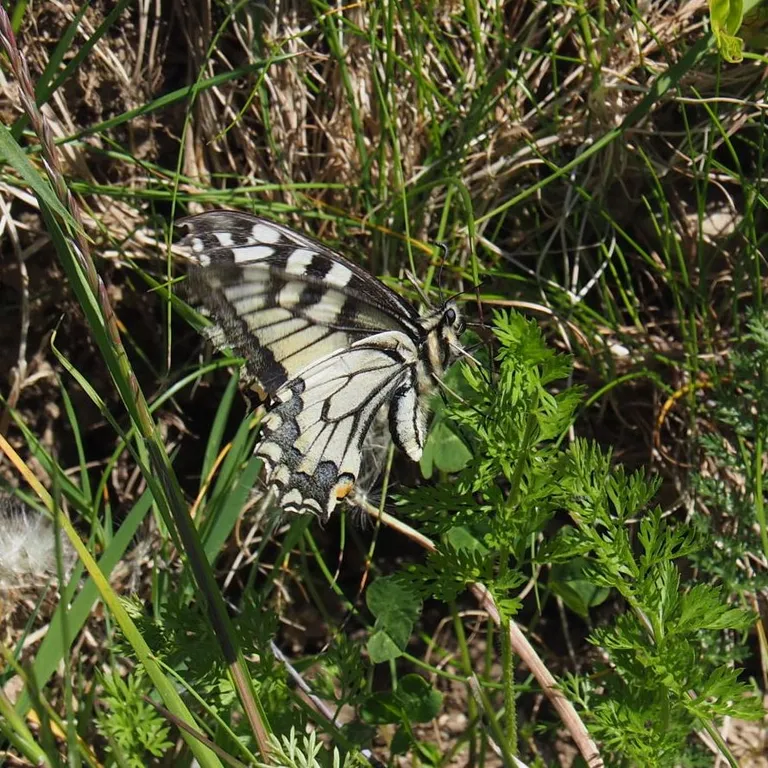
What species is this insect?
Papilio machaon
